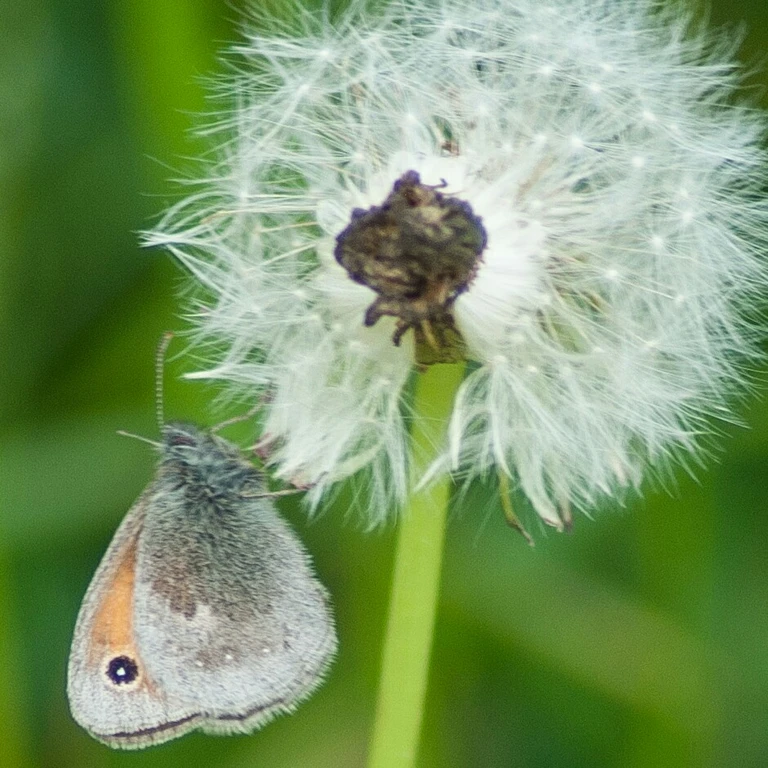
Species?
Coenonympha pamphilus
